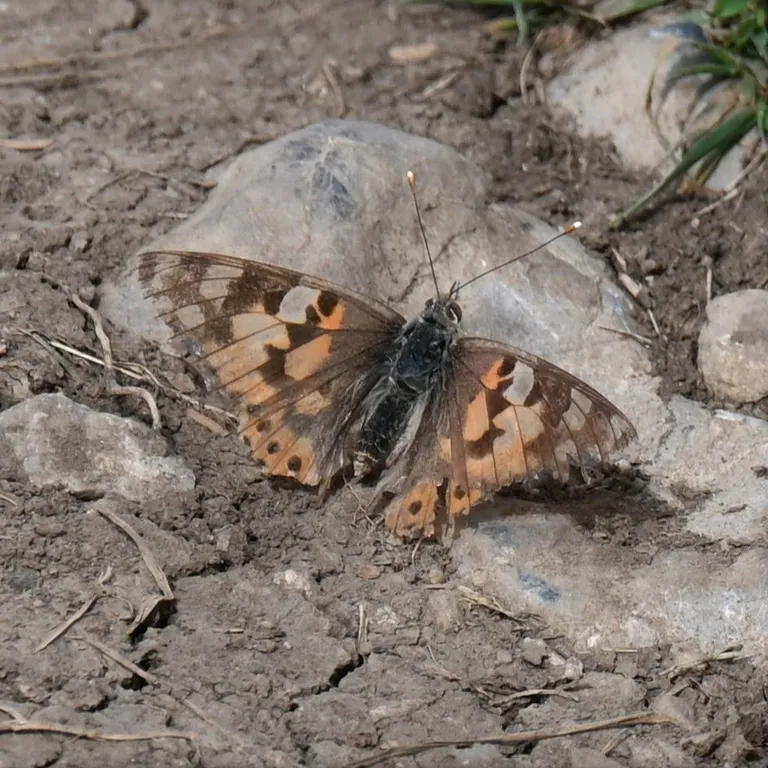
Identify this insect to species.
Vanessa cardui
